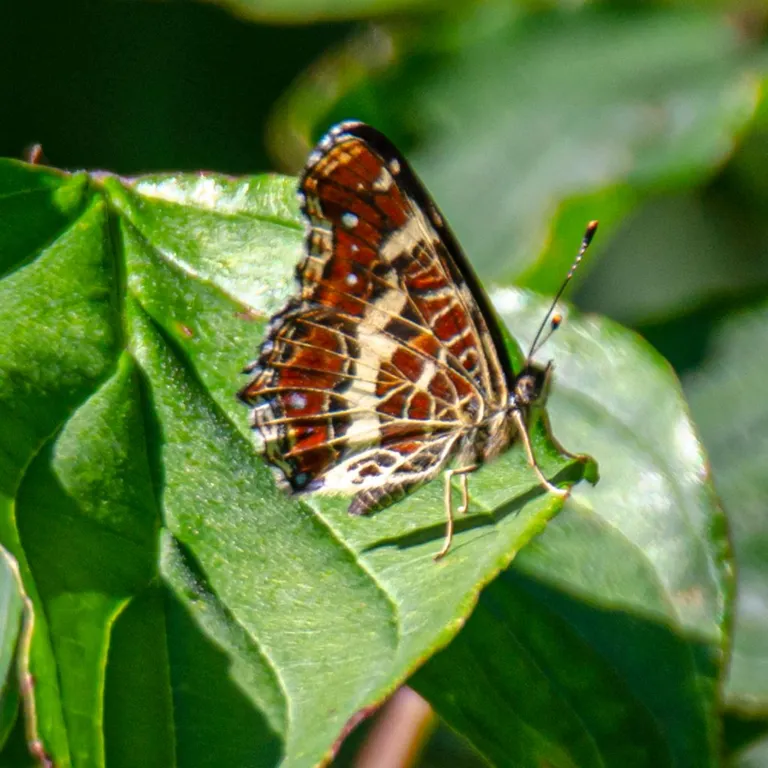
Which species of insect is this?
Araschnia levana
